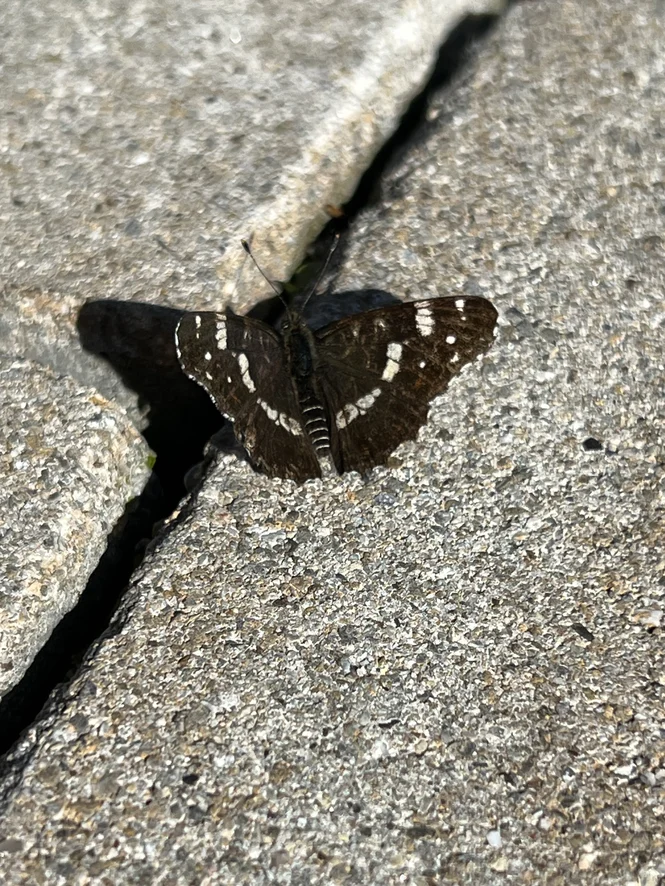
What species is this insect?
Araschnia levana
